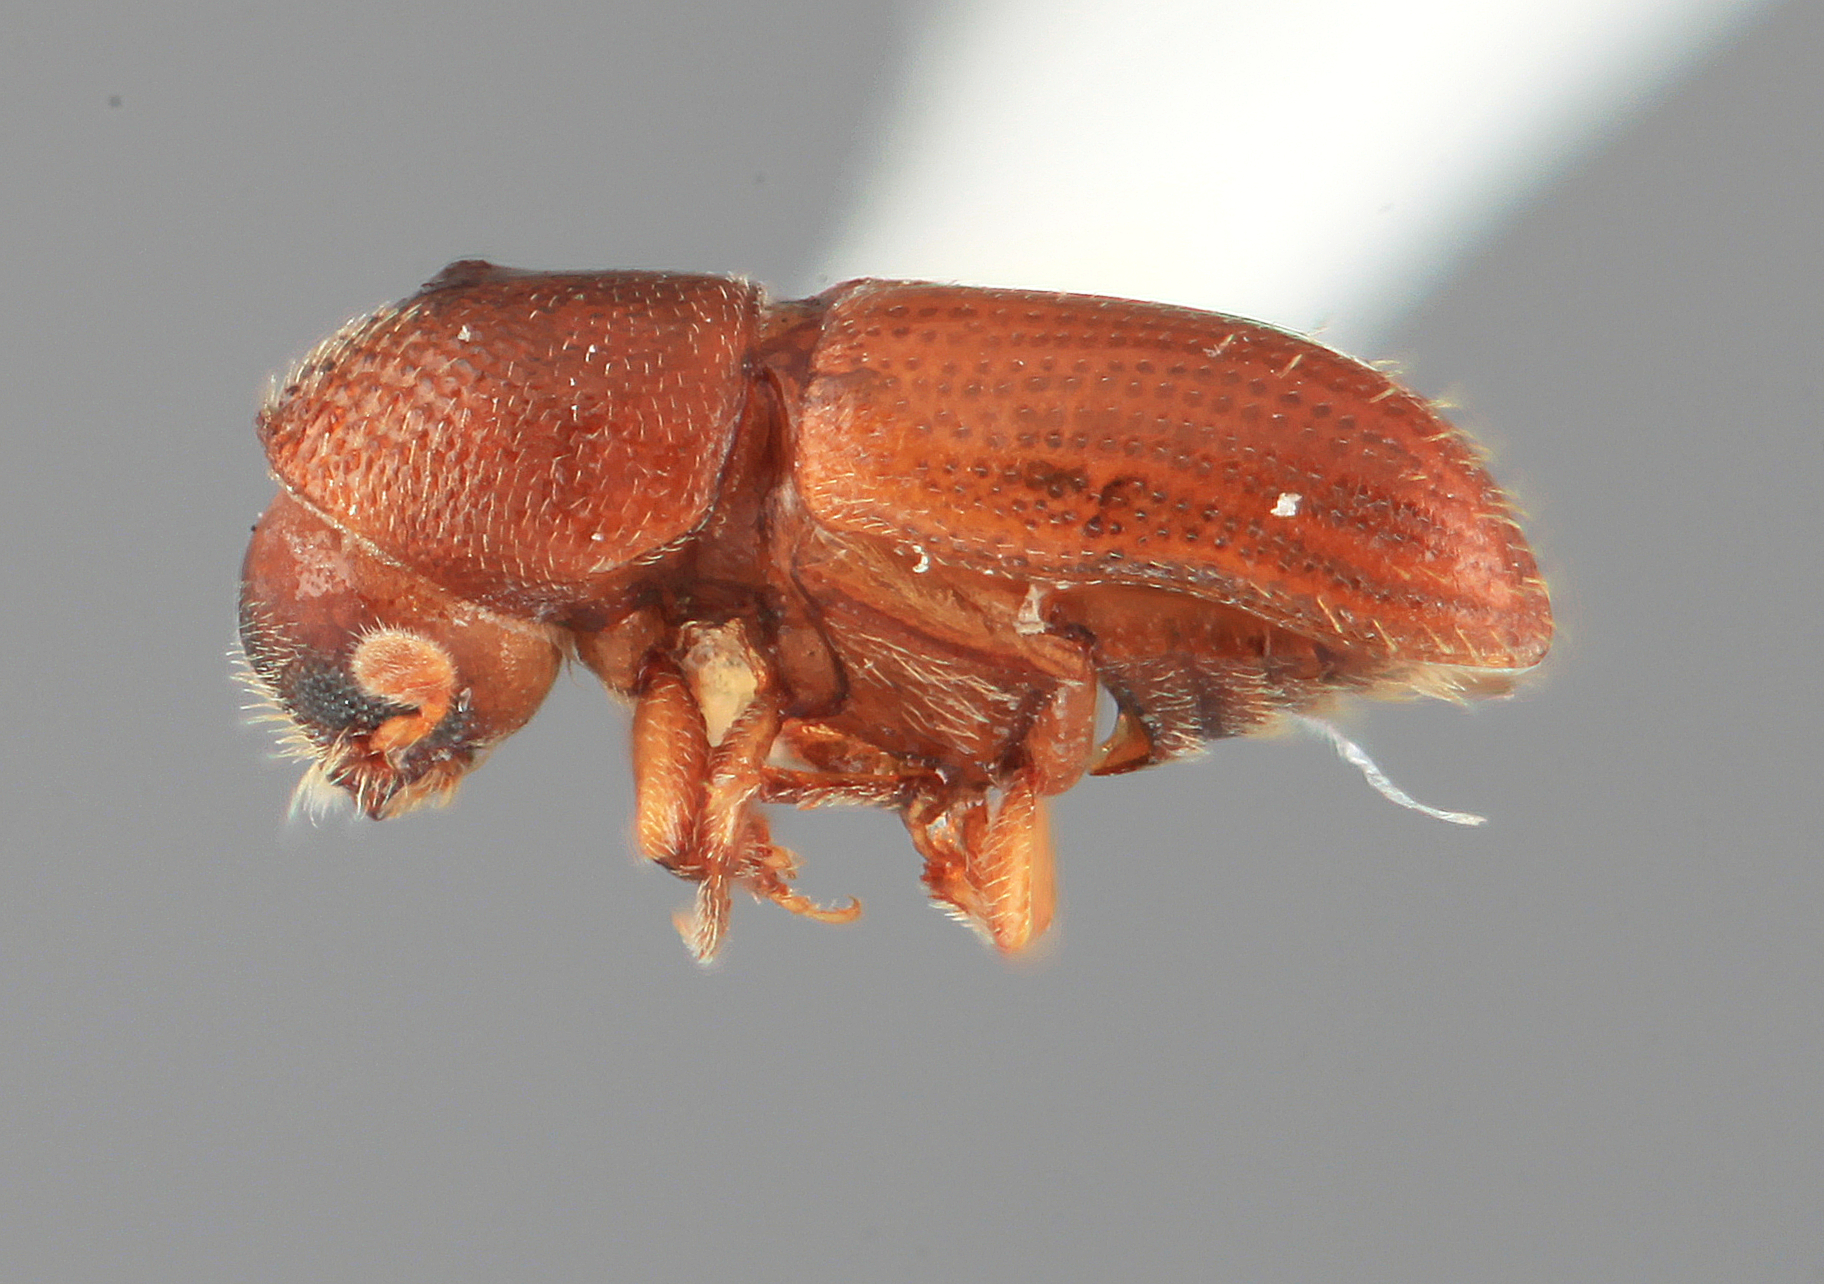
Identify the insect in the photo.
Araptus liminaris
